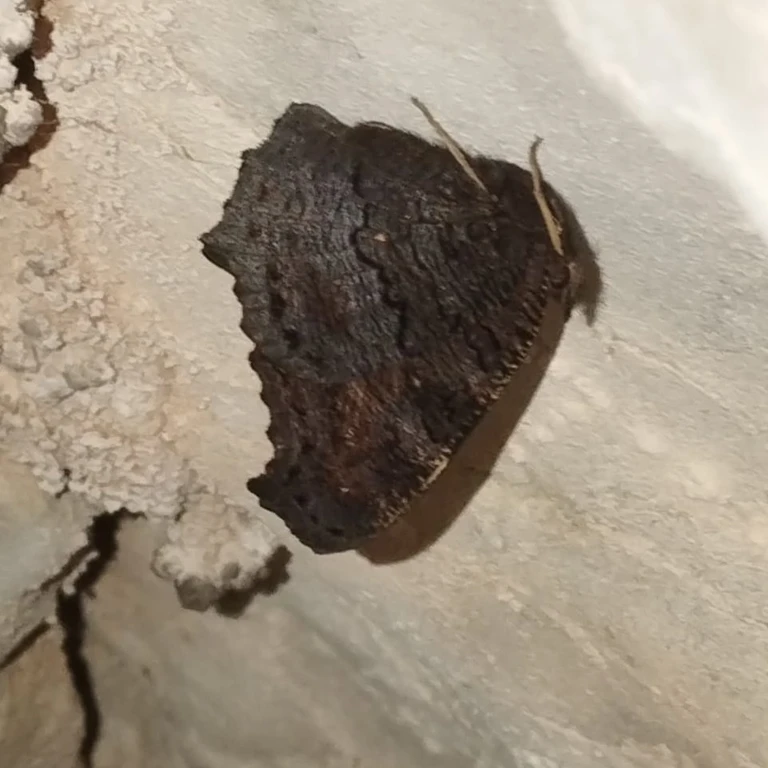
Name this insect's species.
Aglais io
